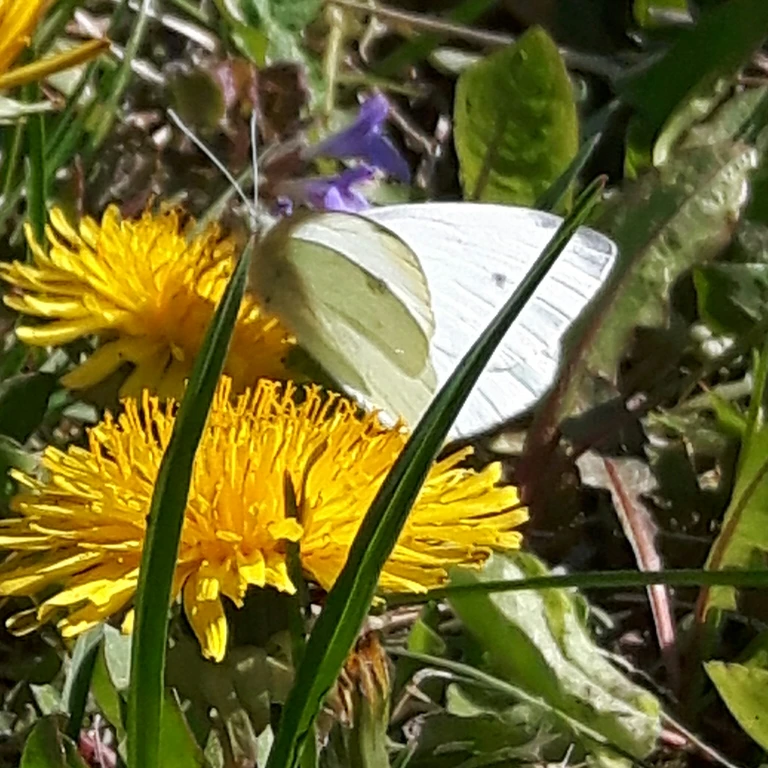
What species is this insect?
Pieris rapae
